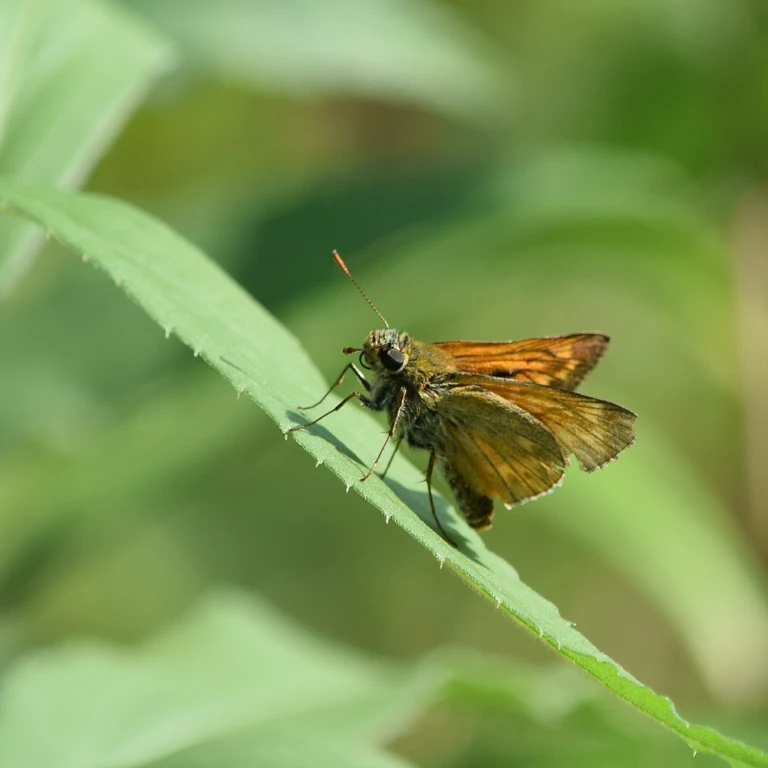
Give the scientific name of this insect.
Ochlodes sylvanus (also Ochlodes venata)
